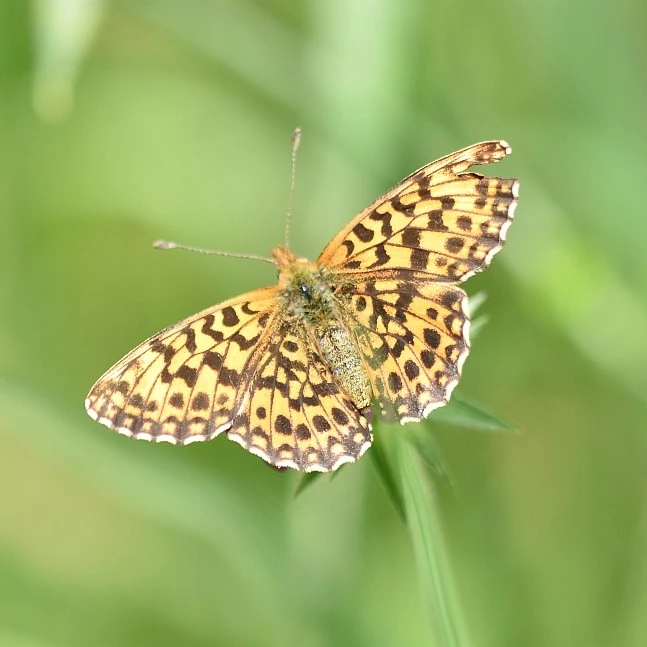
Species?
Boloria dia
